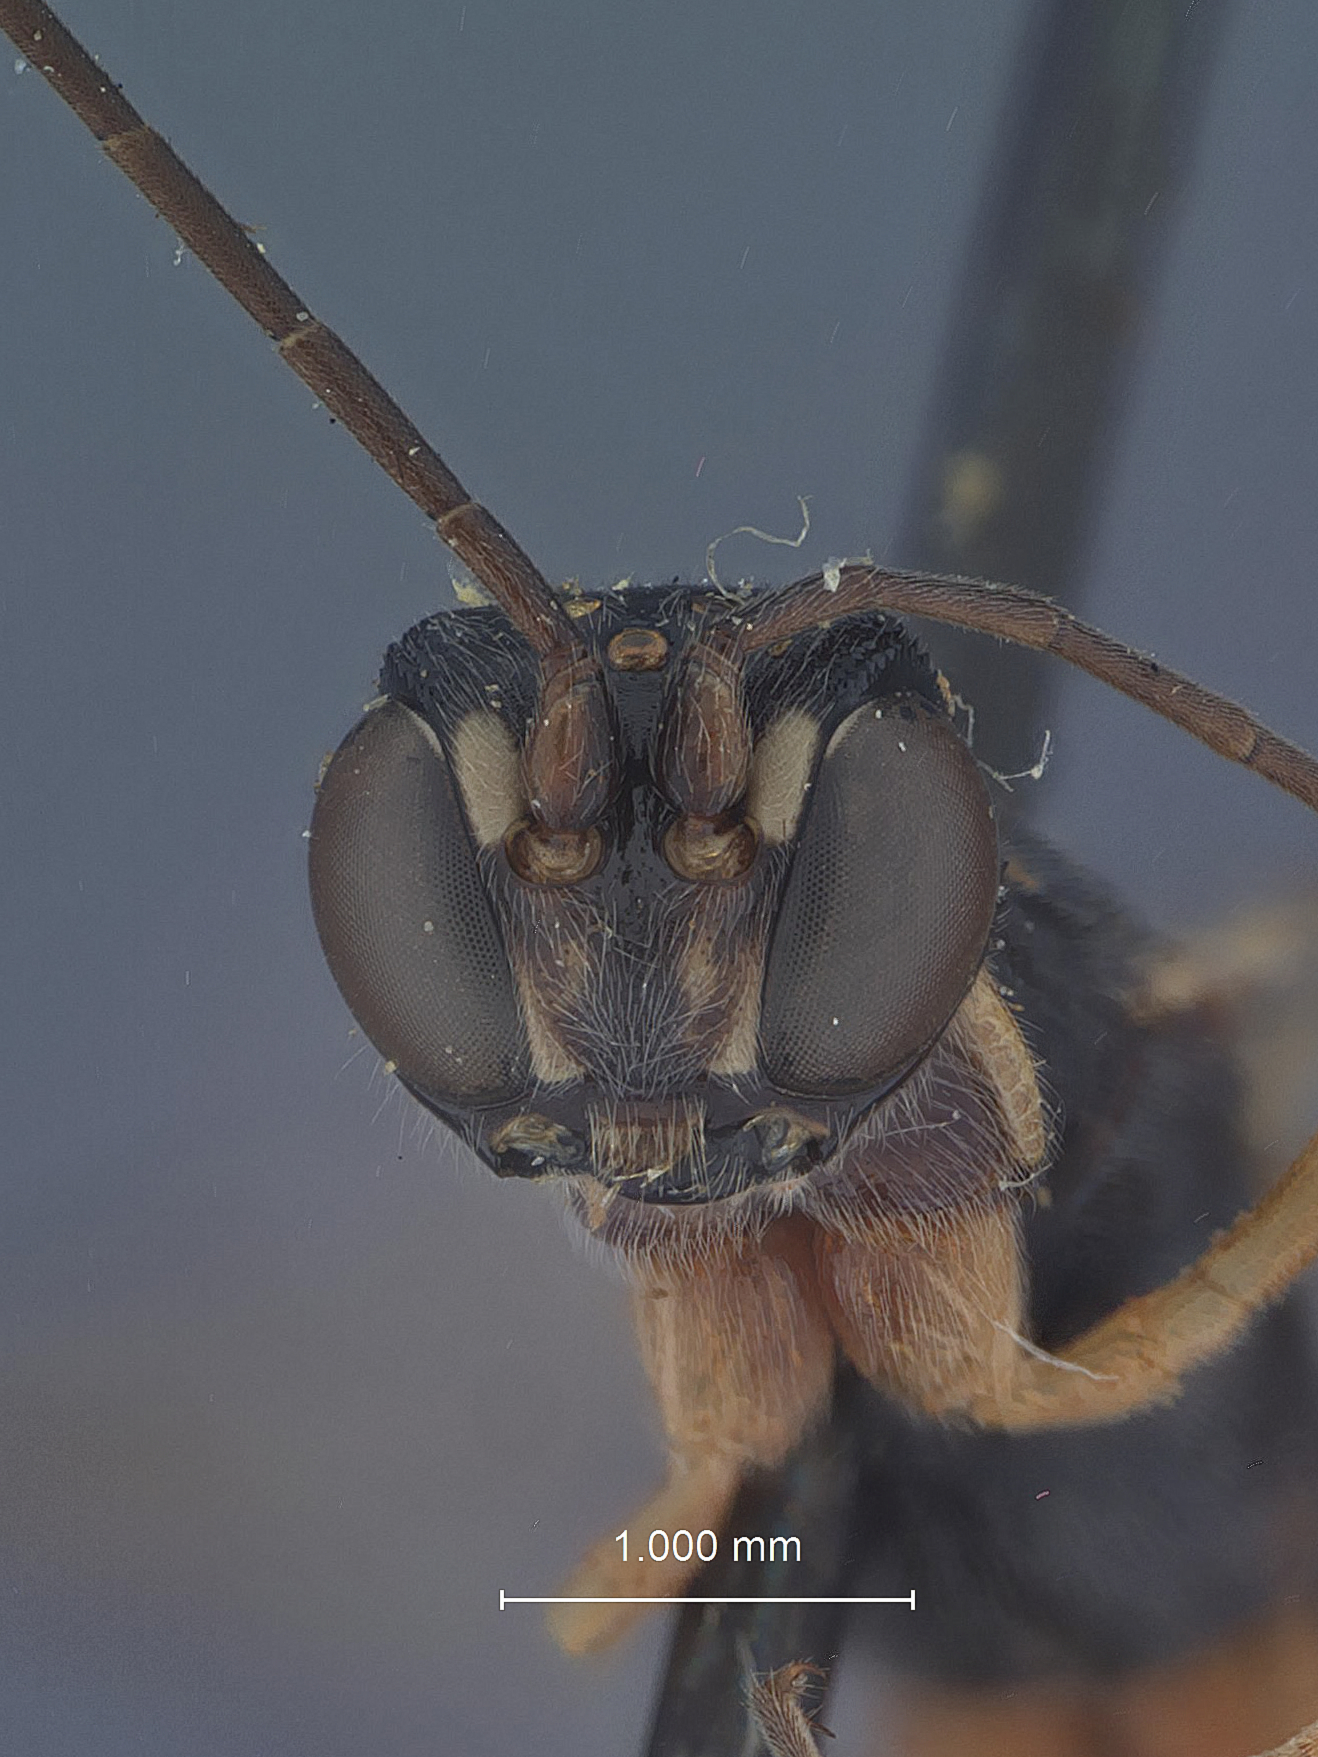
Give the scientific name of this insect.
Neoxorides pilulus
